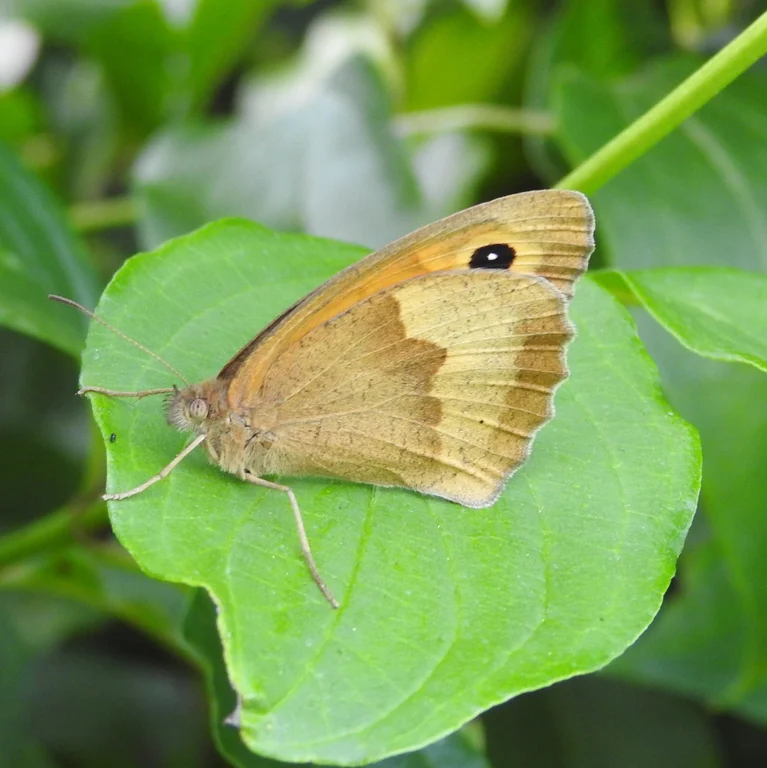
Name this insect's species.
Maniola jurtina
